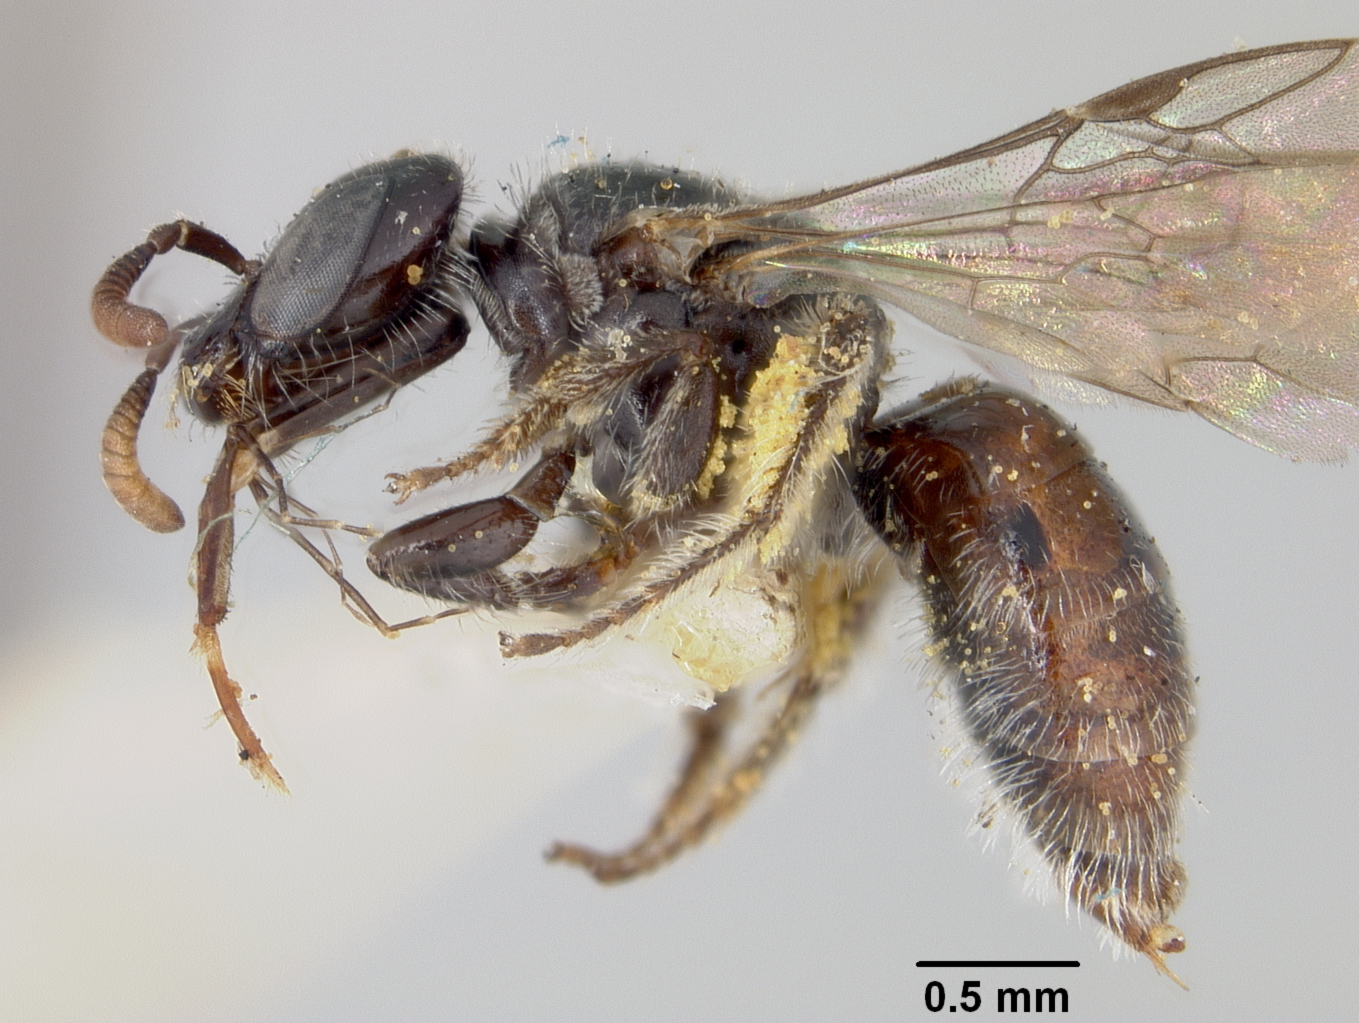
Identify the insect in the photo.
Sphecodosoma pratti
